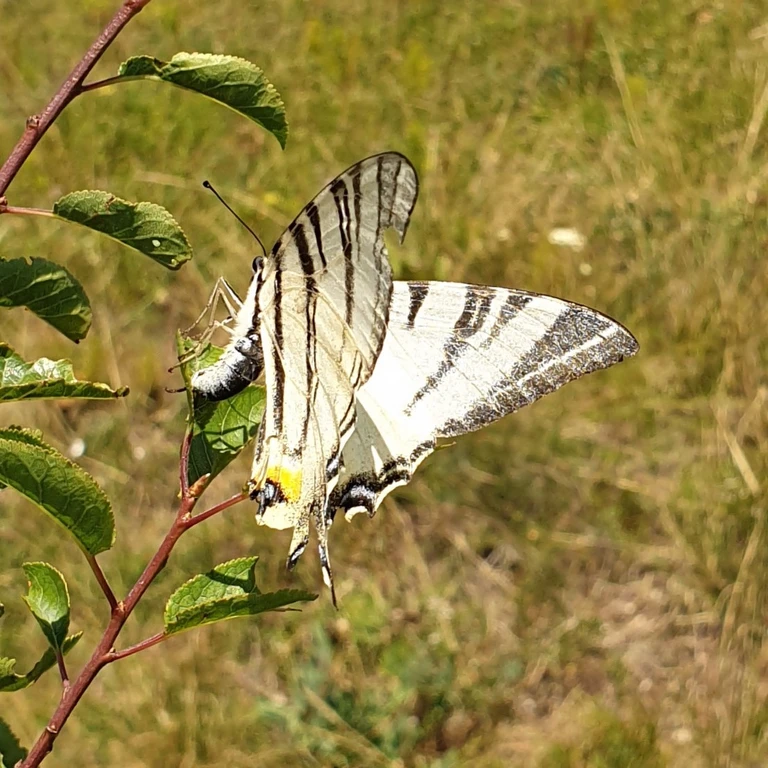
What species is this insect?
Iphiclides podalirius
